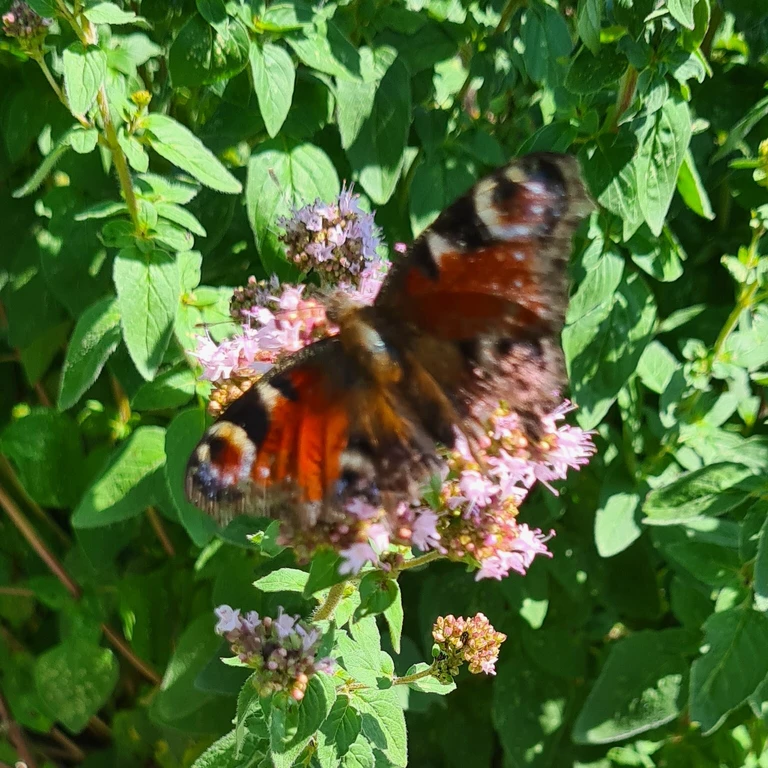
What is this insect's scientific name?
Aglais io
